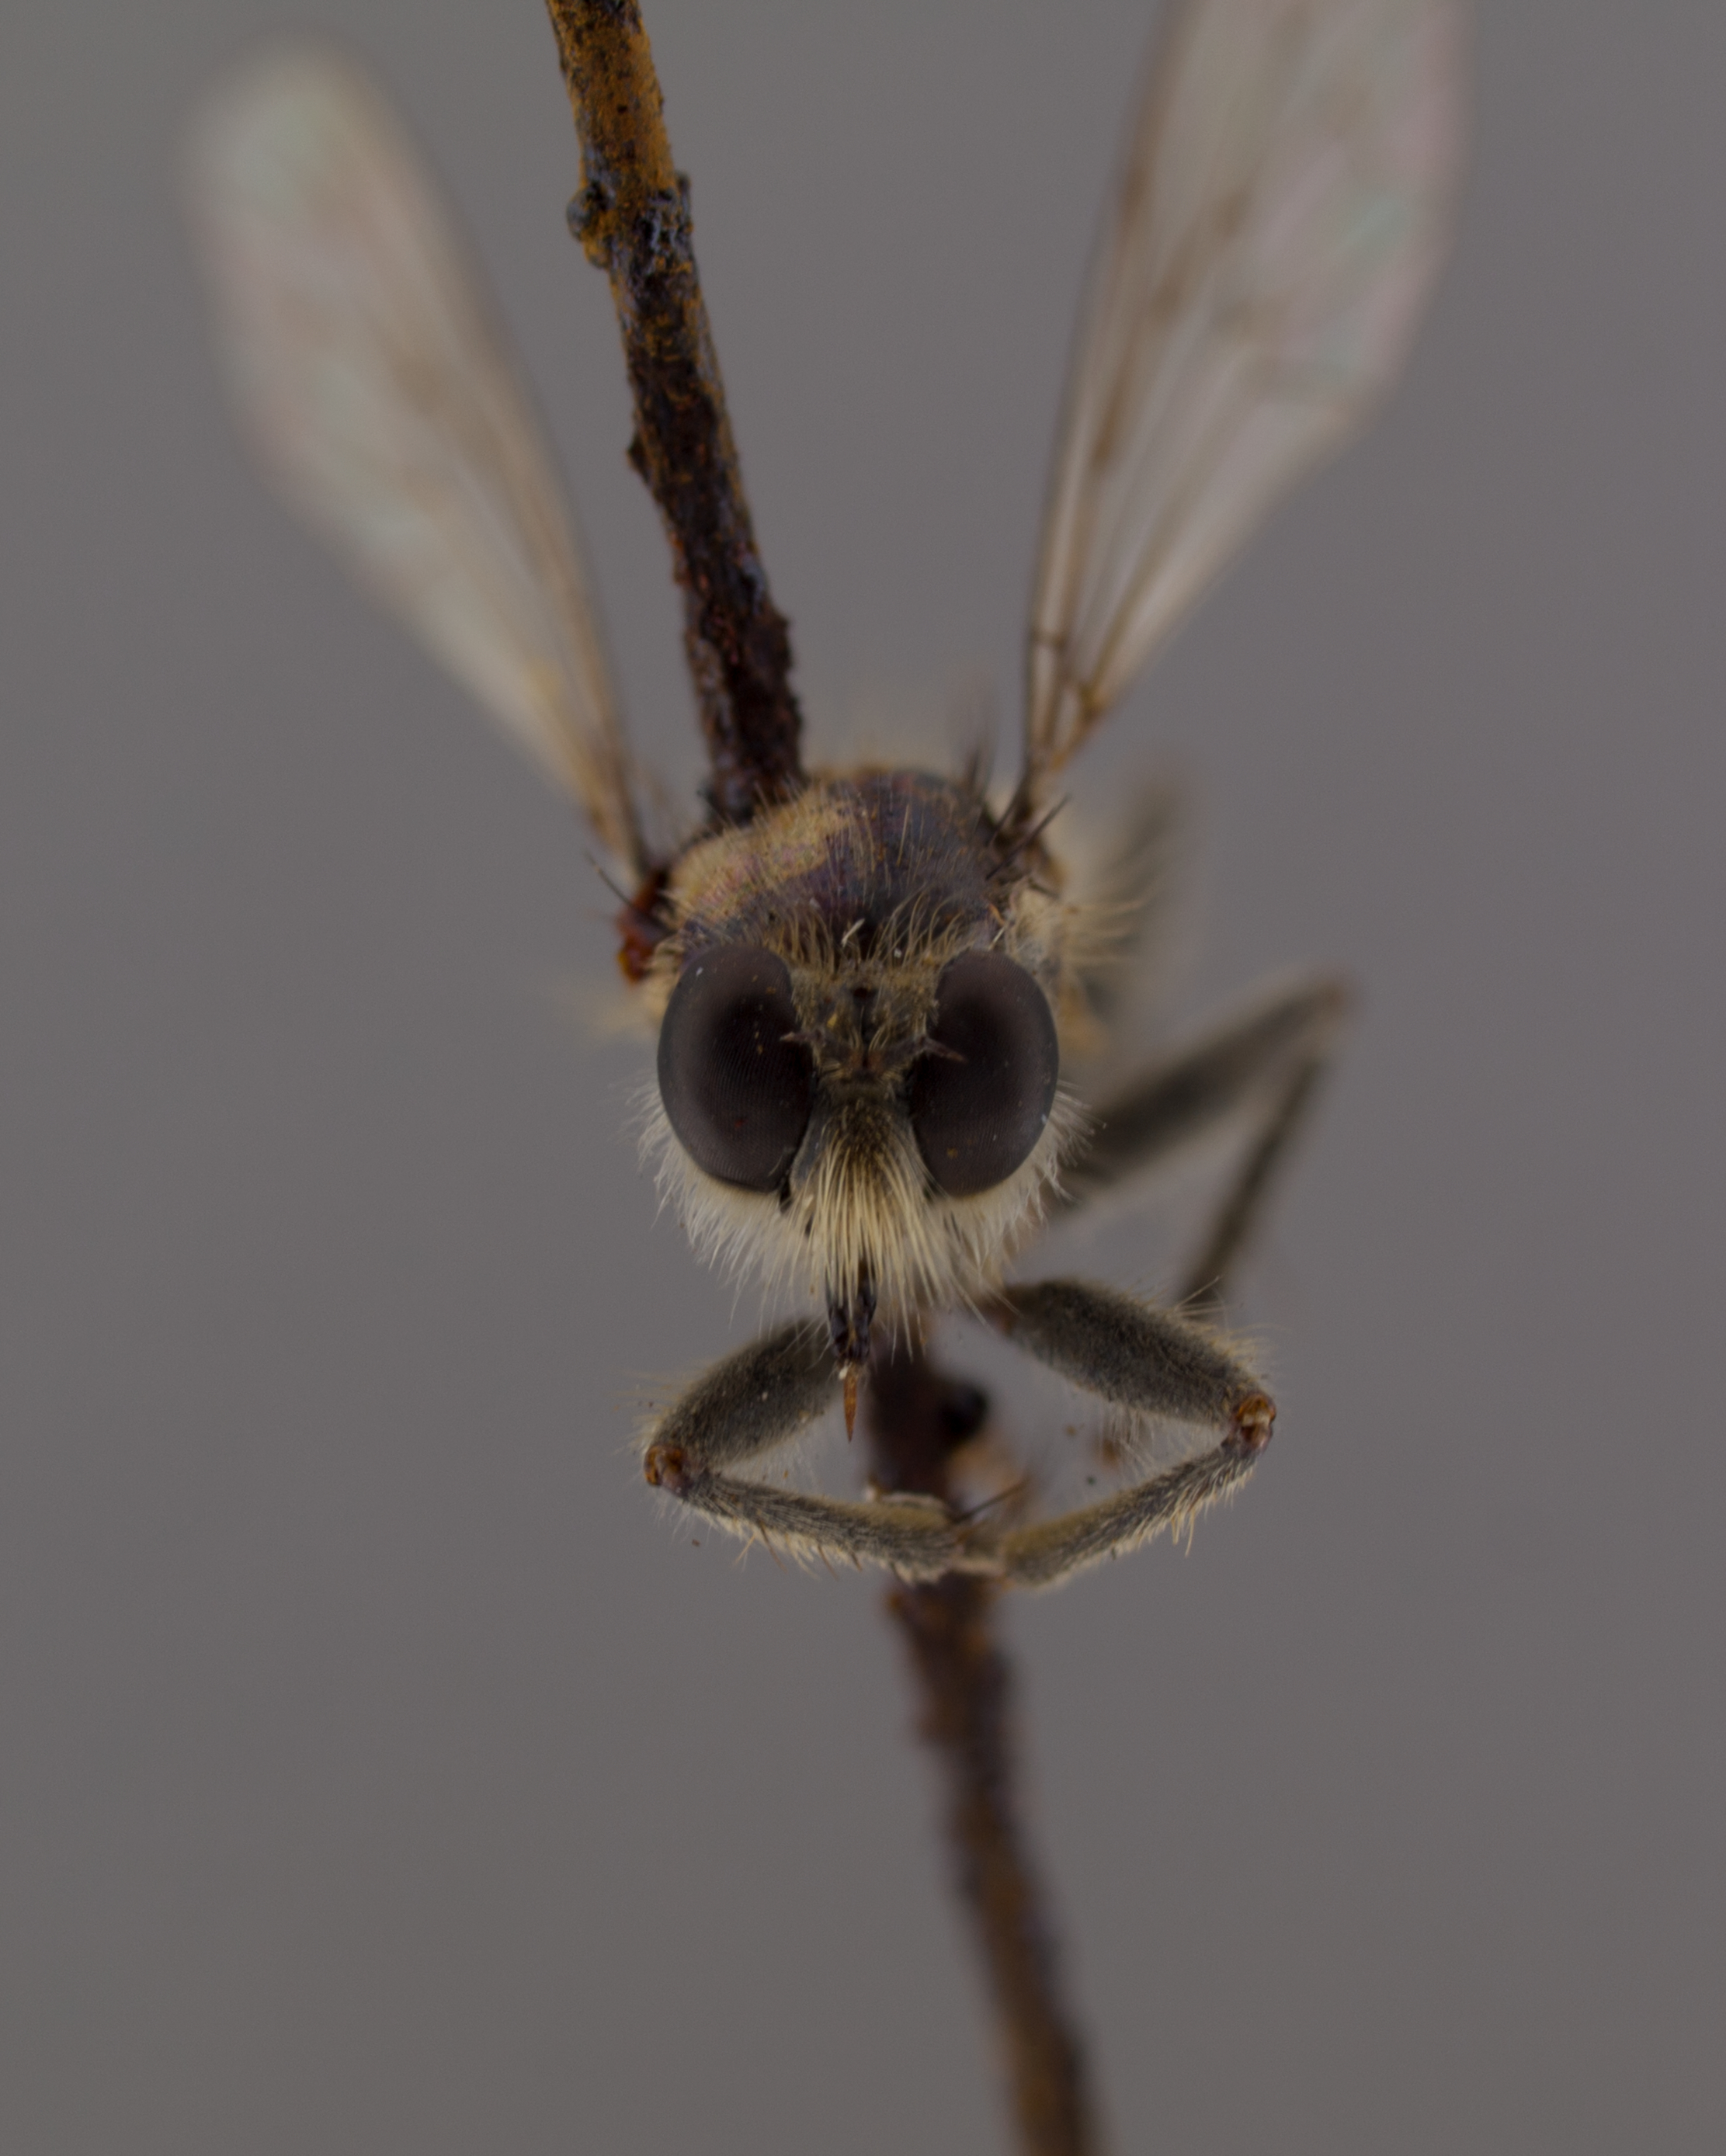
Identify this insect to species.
Lasiopogon actius
